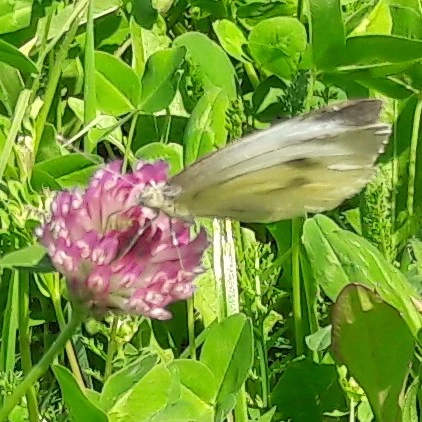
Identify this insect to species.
Pieris brassicae
